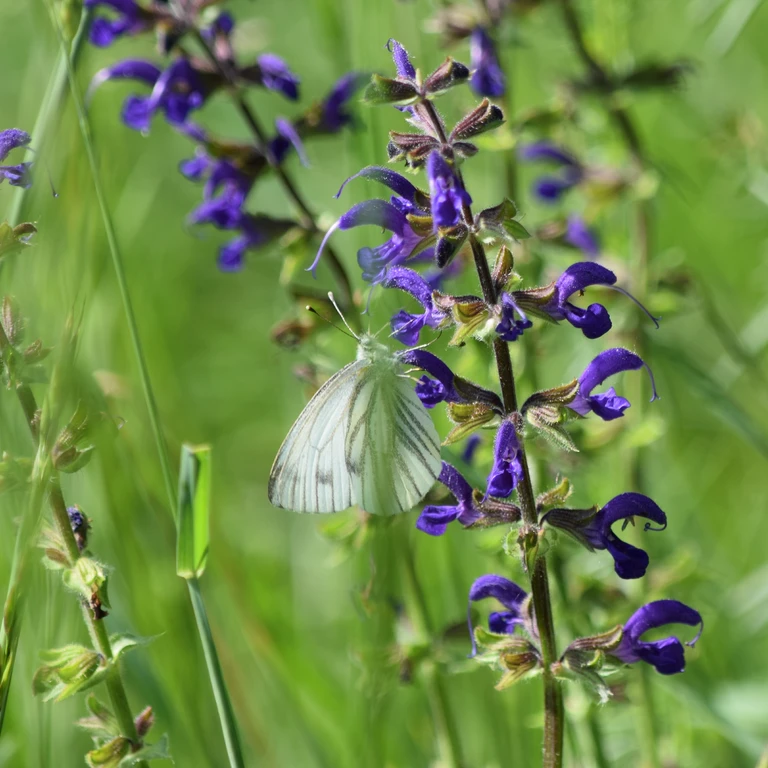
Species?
Pieris napi
